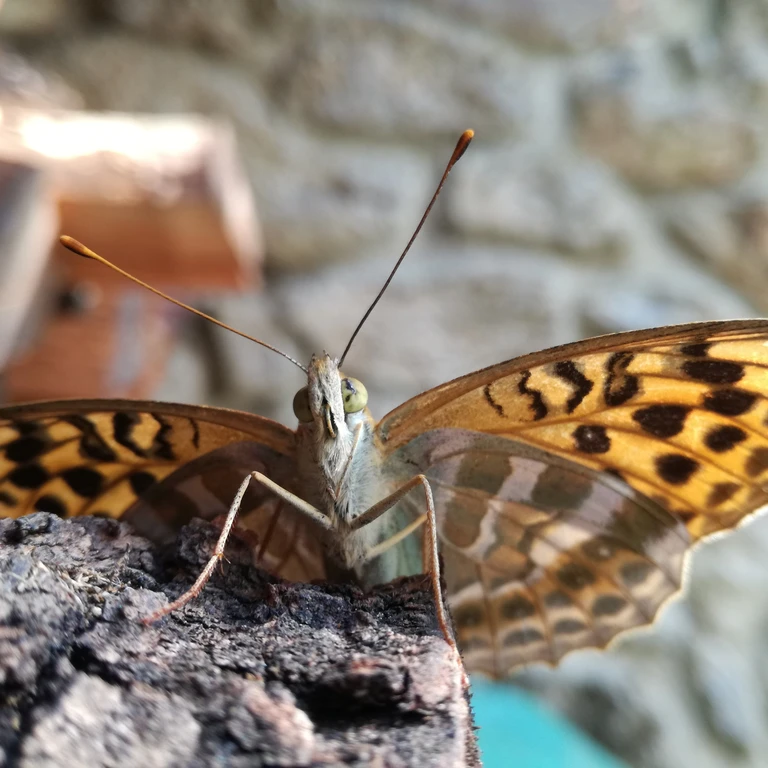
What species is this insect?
Argynnis paphia
